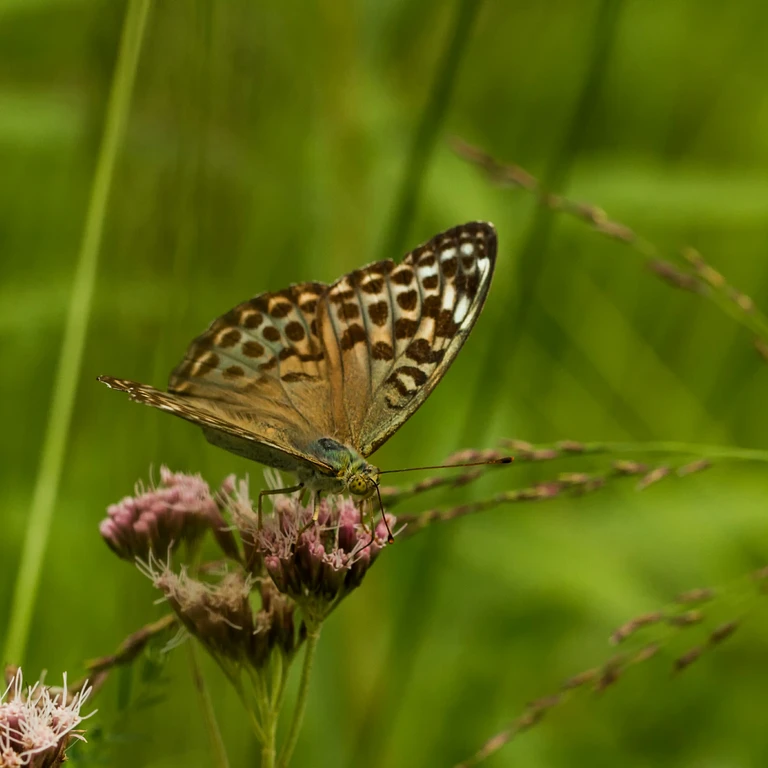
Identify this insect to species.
Argynnis paphia
